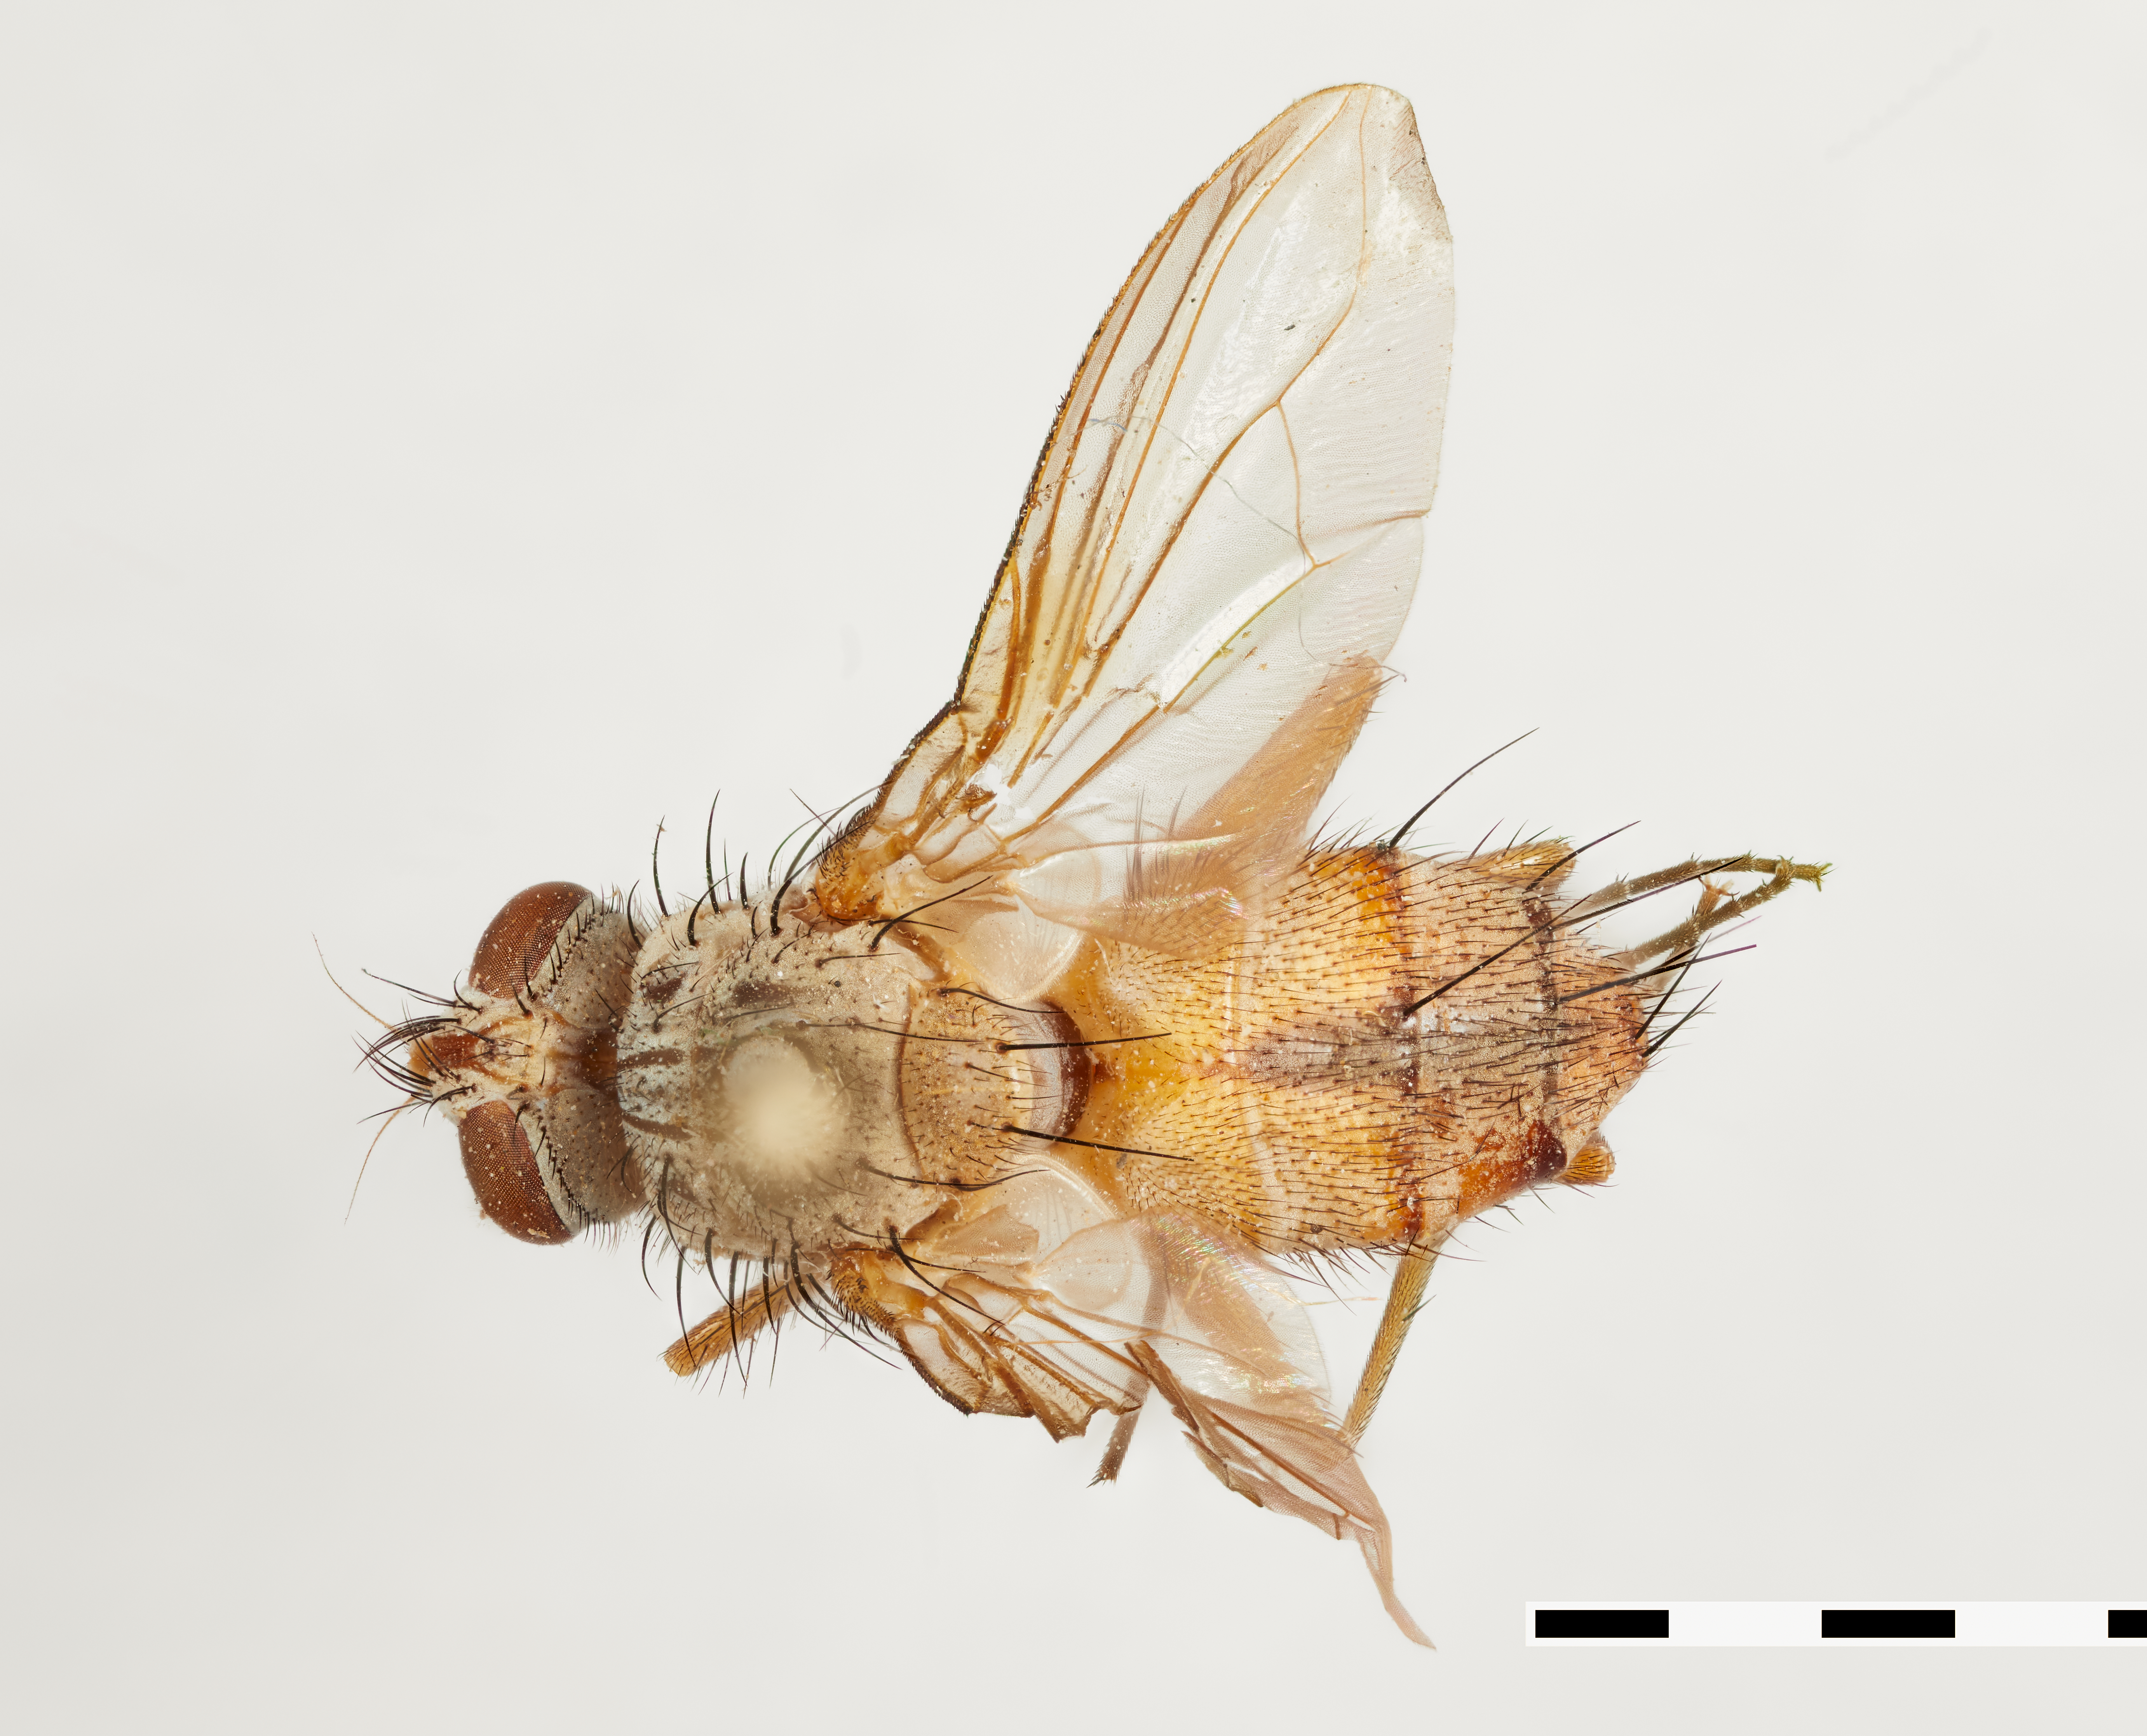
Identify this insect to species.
Epigrimyia occidentalis
